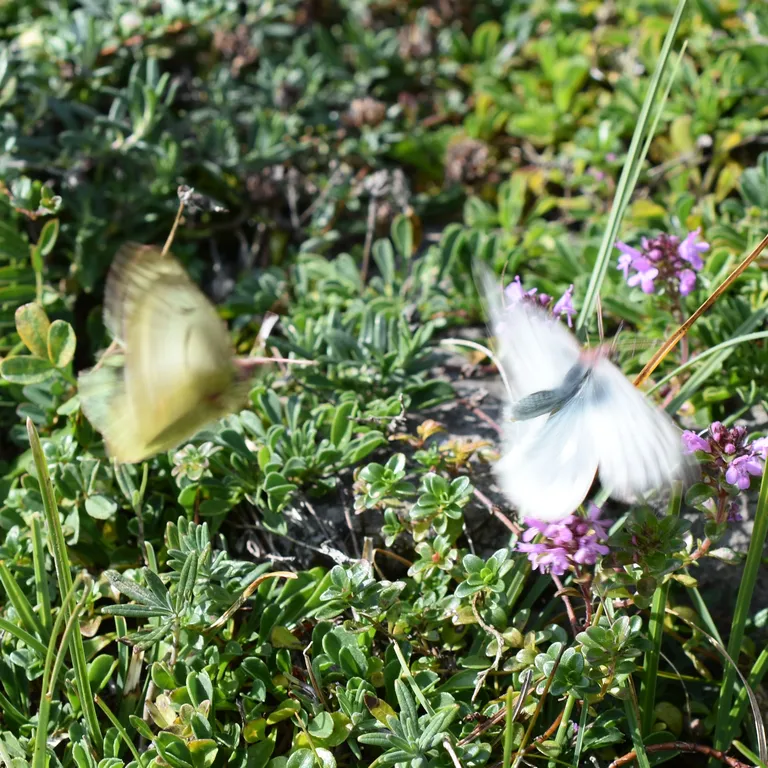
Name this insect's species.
Colias phicomone
